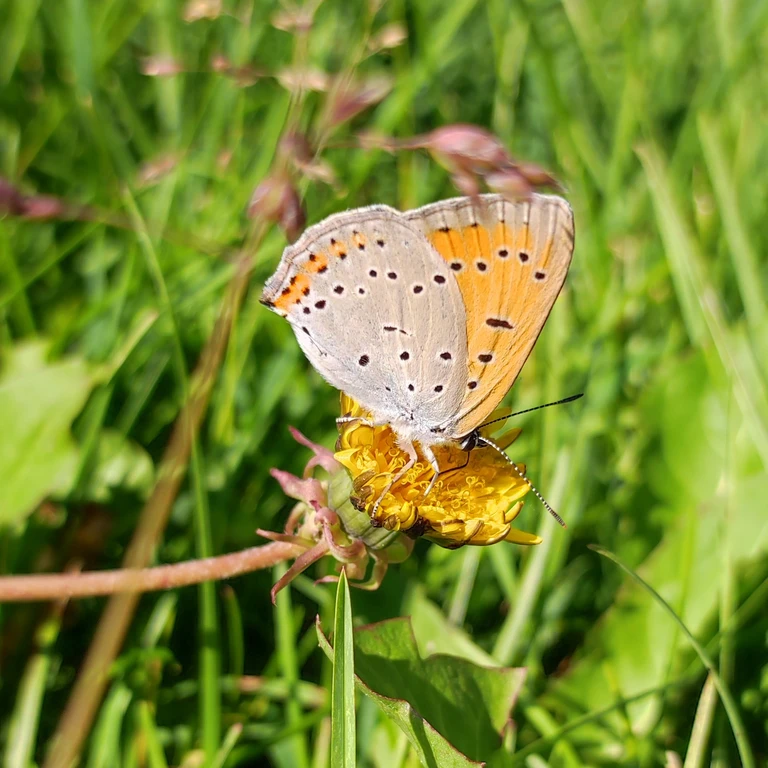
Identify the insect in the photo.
Lycaena dispar
